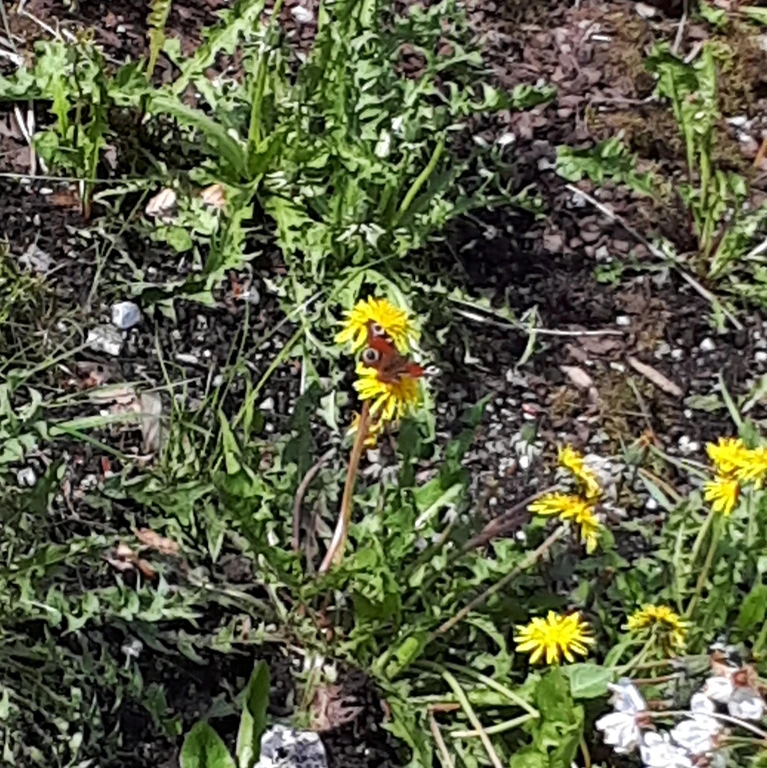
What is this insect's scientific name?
Aglais io
